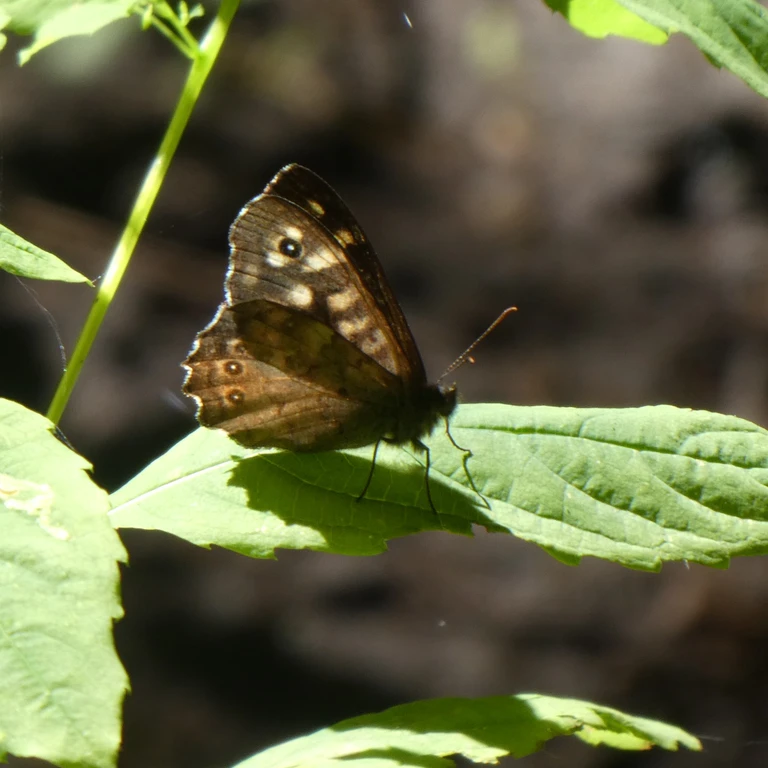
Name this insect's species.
Pararge aegeria
